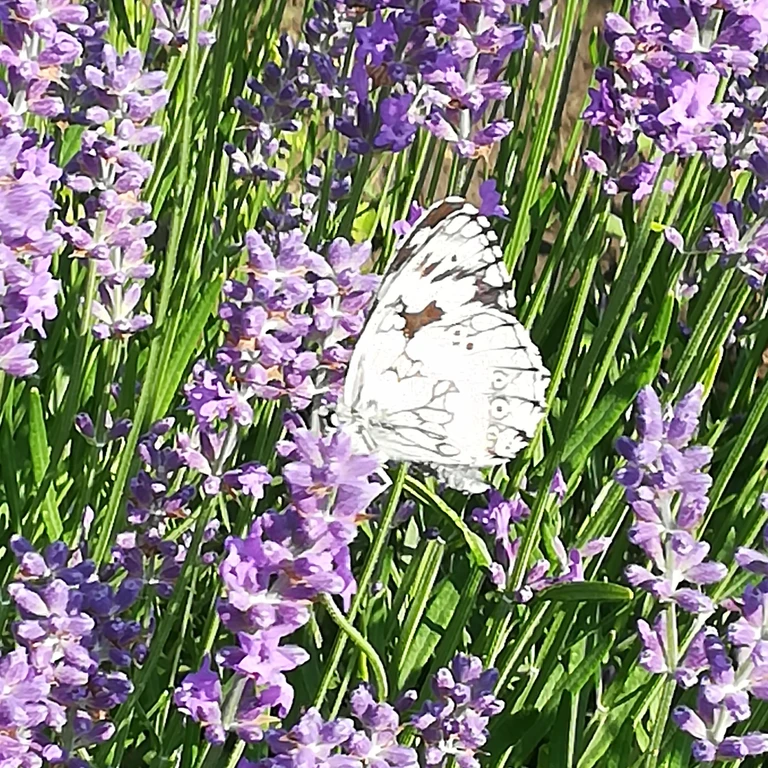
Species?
Melanargia galathea
